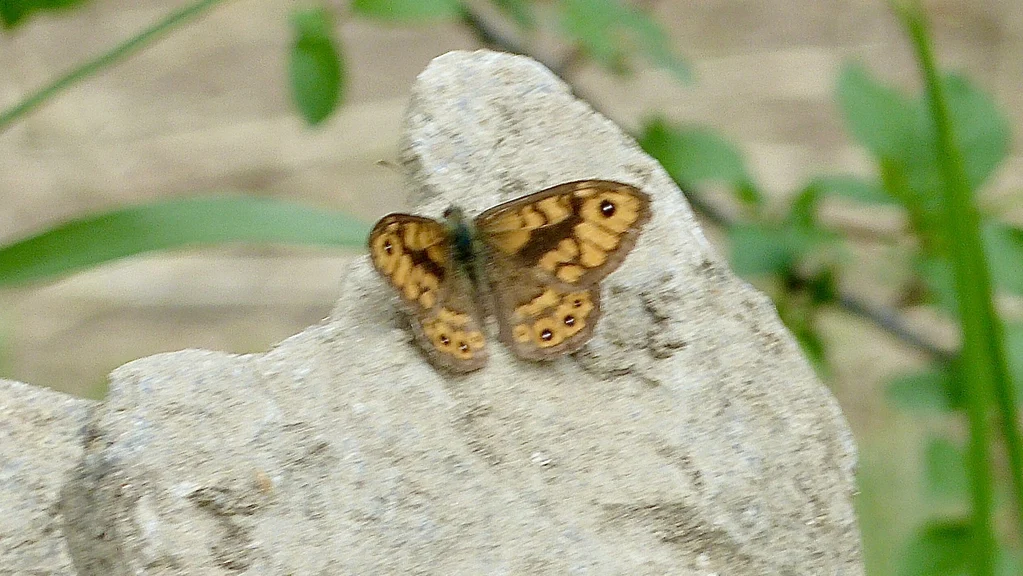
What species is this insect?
Lasiommata megera (also Pararge megera)
